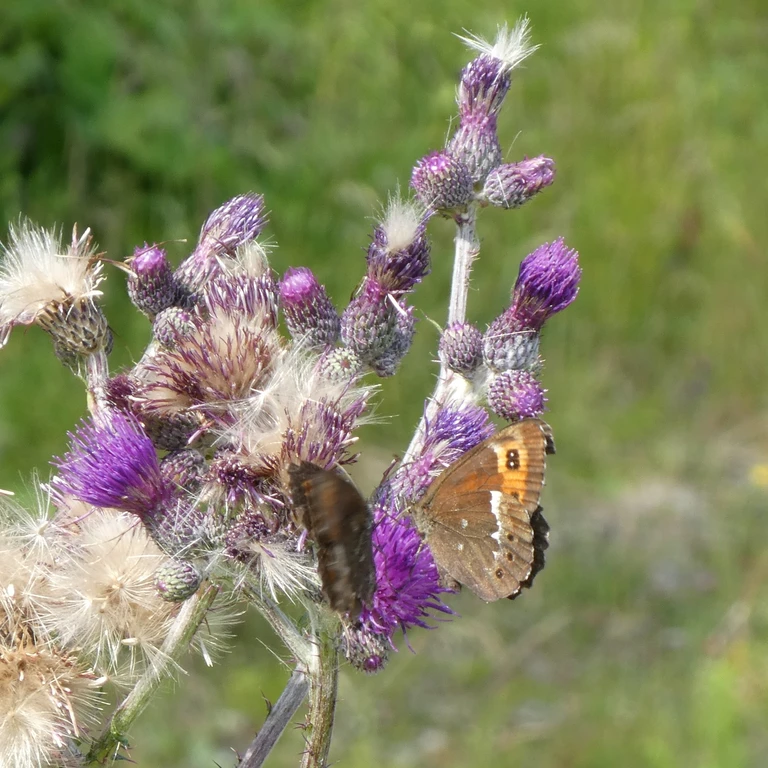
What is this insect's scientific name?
Erebia ligea
